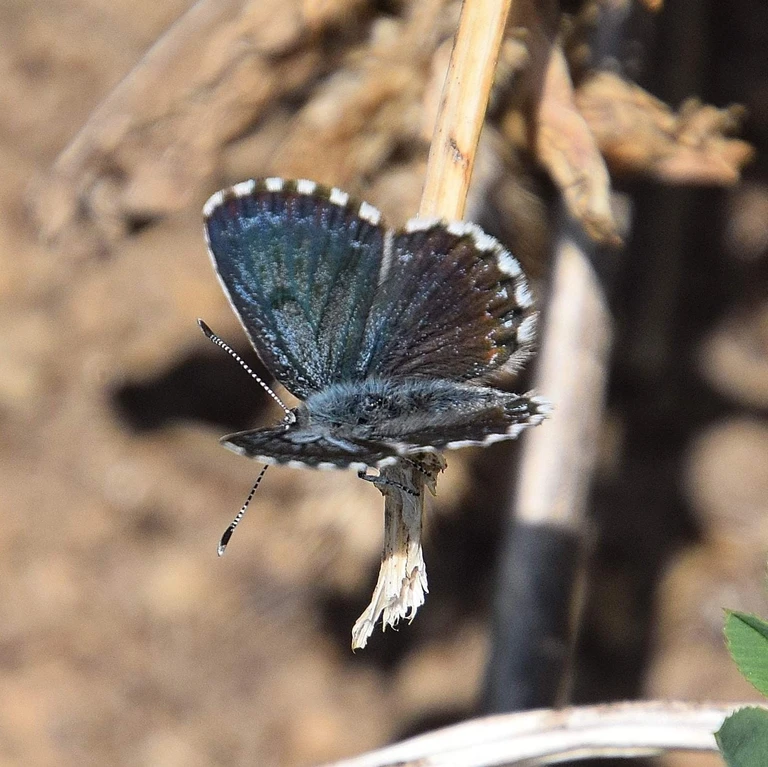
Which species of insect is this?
Scolitantides orion
